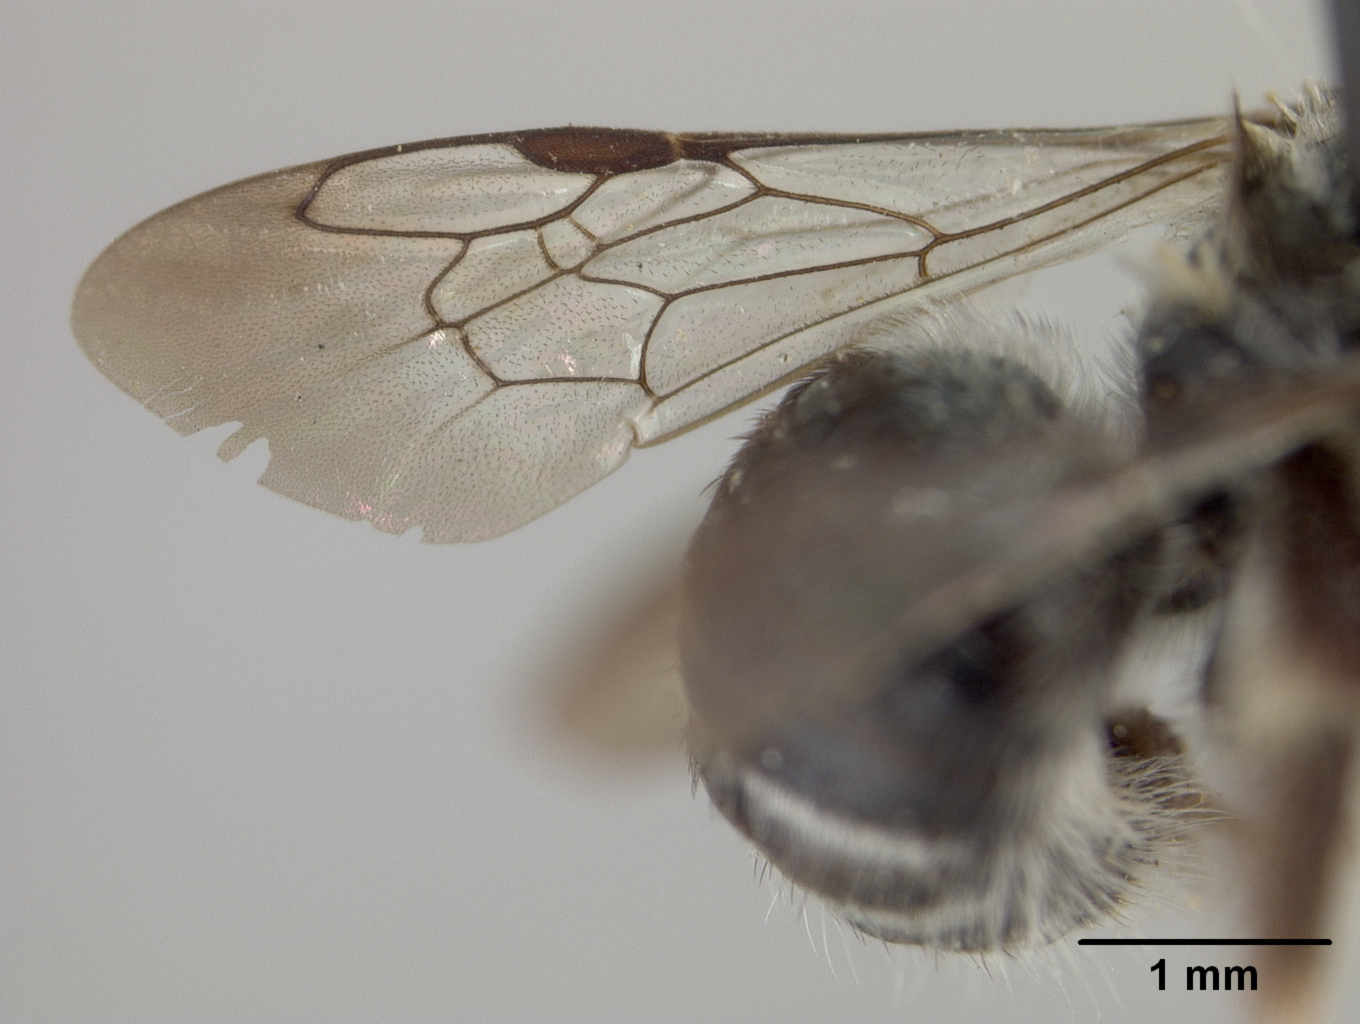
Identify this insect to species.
Exomalopsis morelosensis
